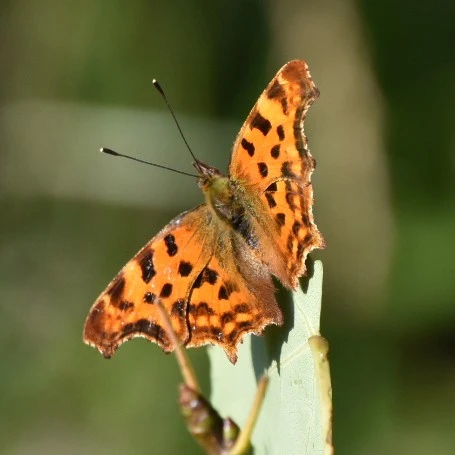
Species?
Polygonia c-album
